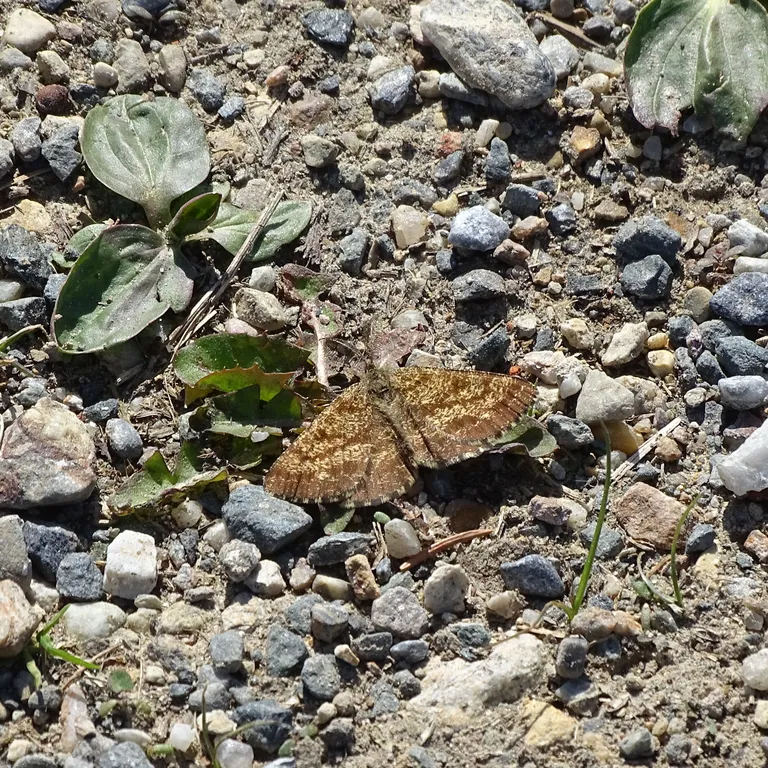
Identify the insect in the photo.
Ematurga atomaria
